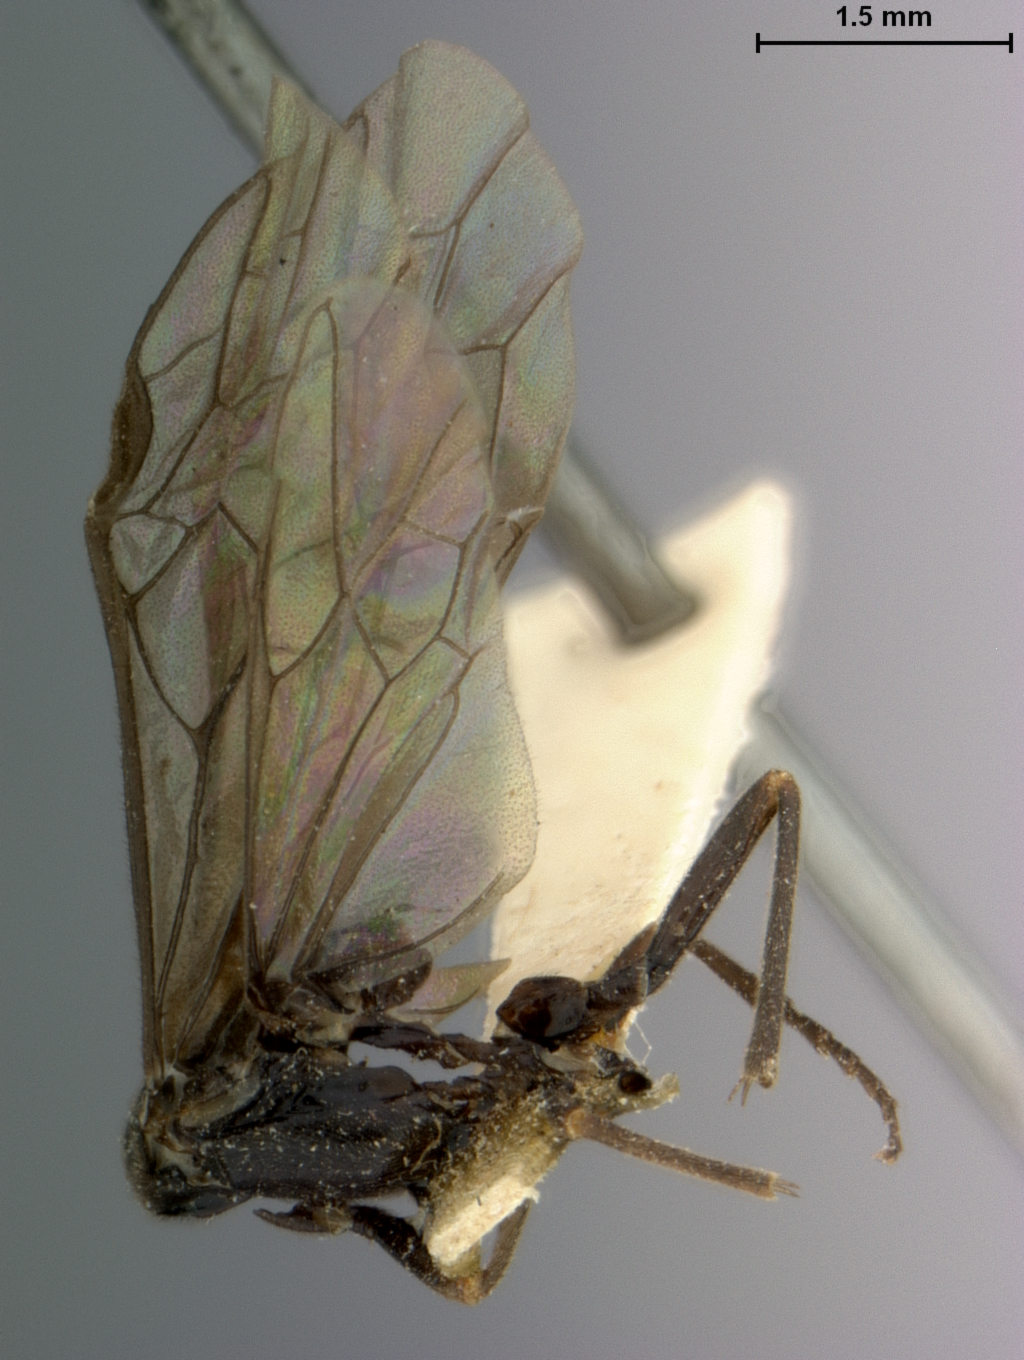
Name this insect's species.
Poecilostoma punctulata
